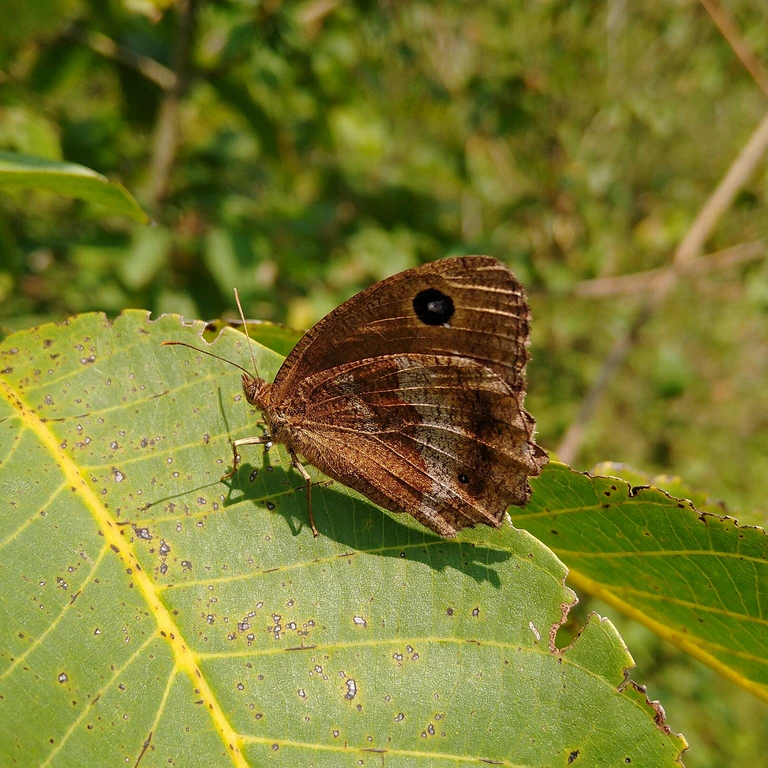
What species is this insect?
Minois dryas
